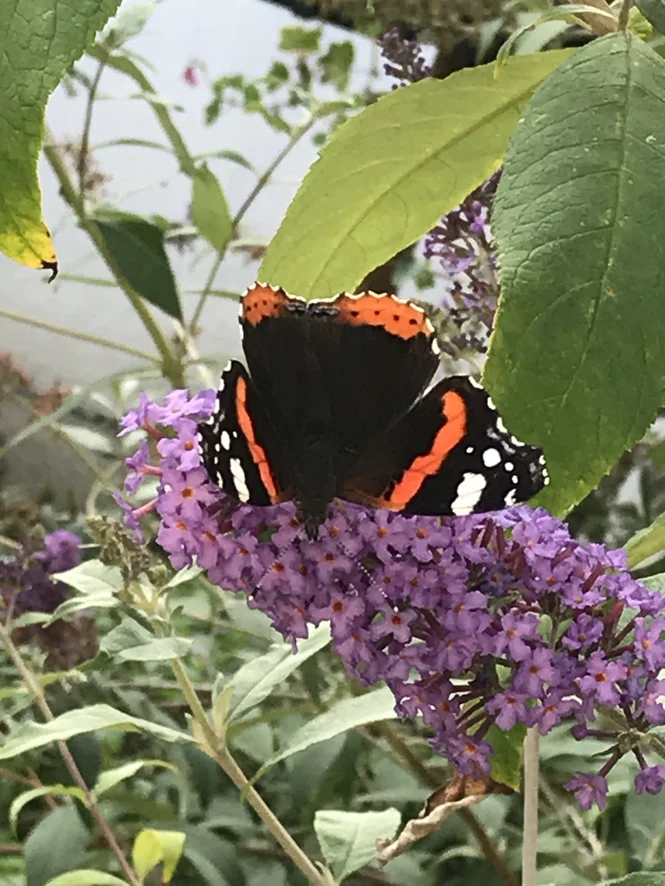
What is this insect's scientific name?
Vanessa atalanta
